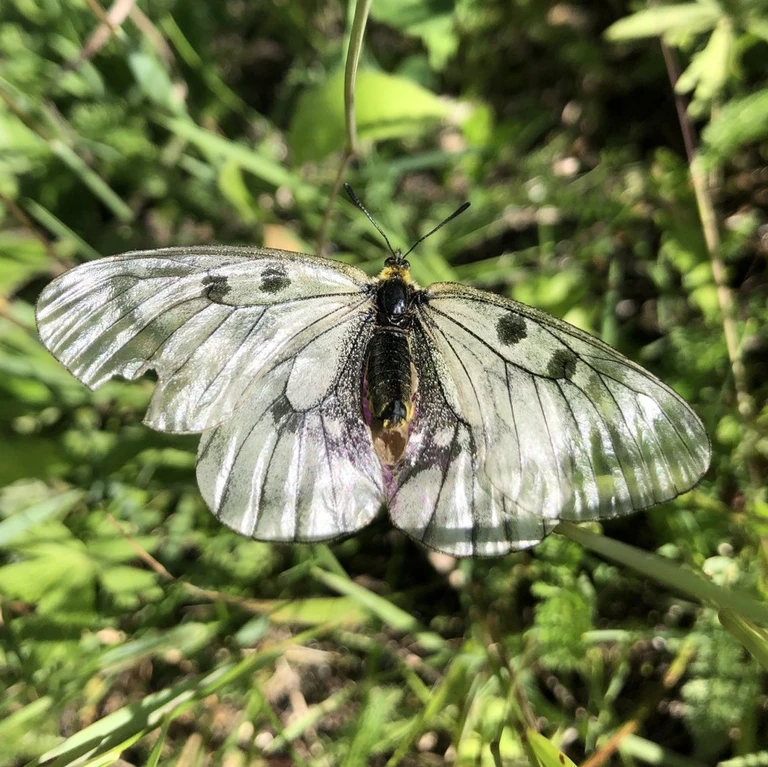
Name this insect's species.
Parnassius mnemosyne
